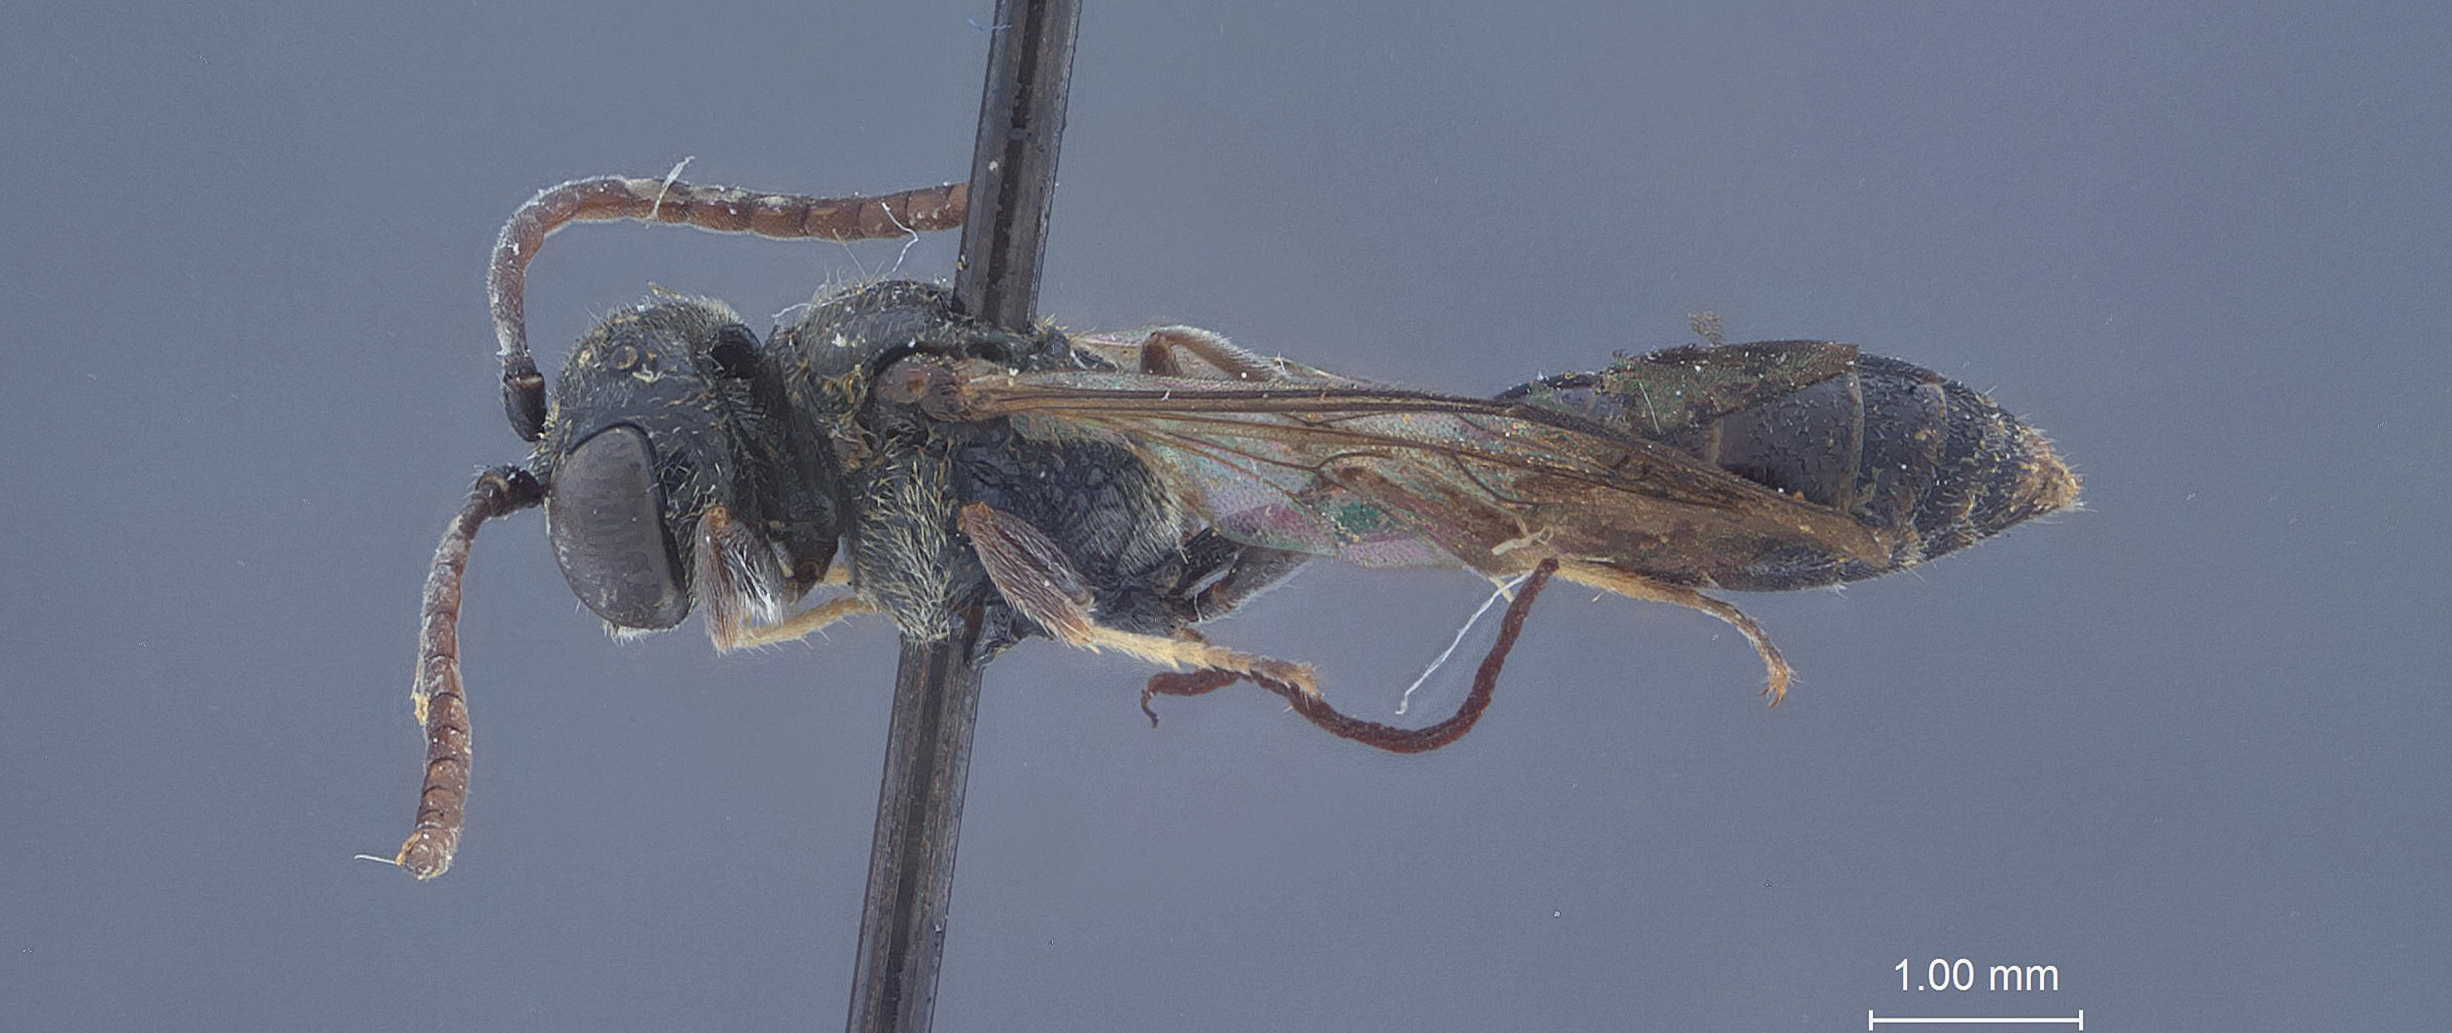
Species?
Psen modestus
